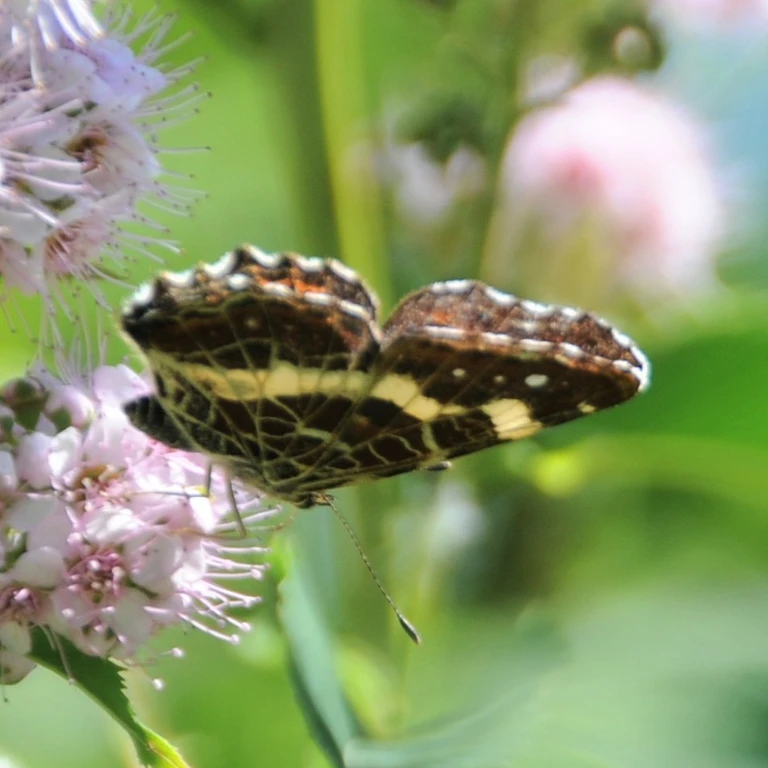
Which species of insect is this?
Araschnia levana
